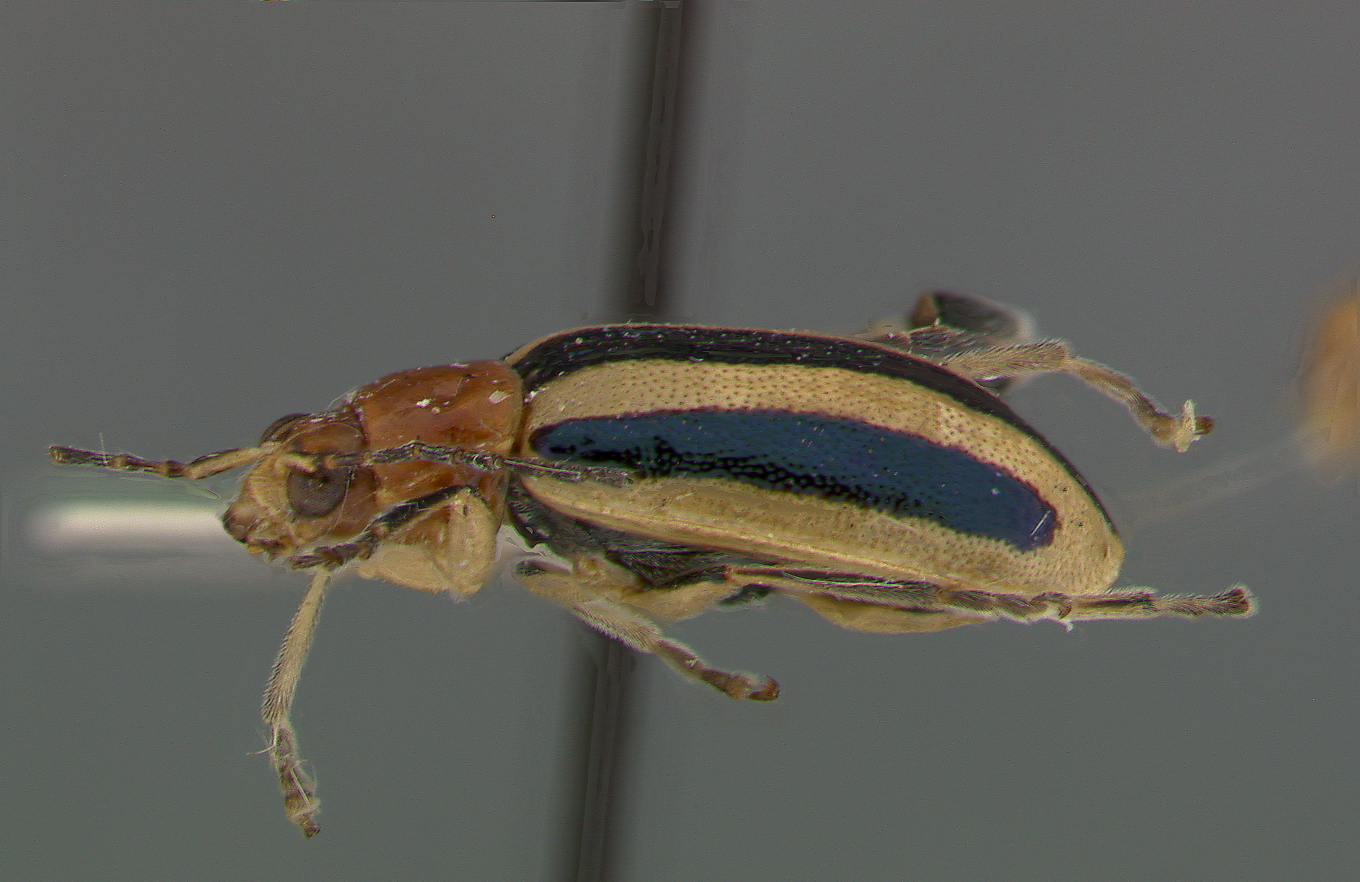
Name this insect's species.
Galleruca cava
